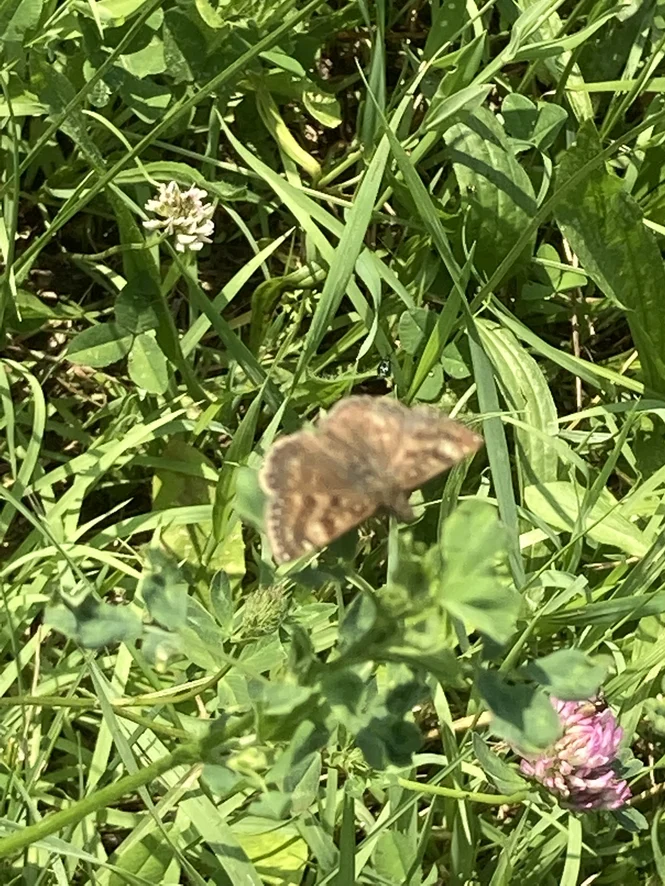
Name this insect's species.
Erynnis tages
